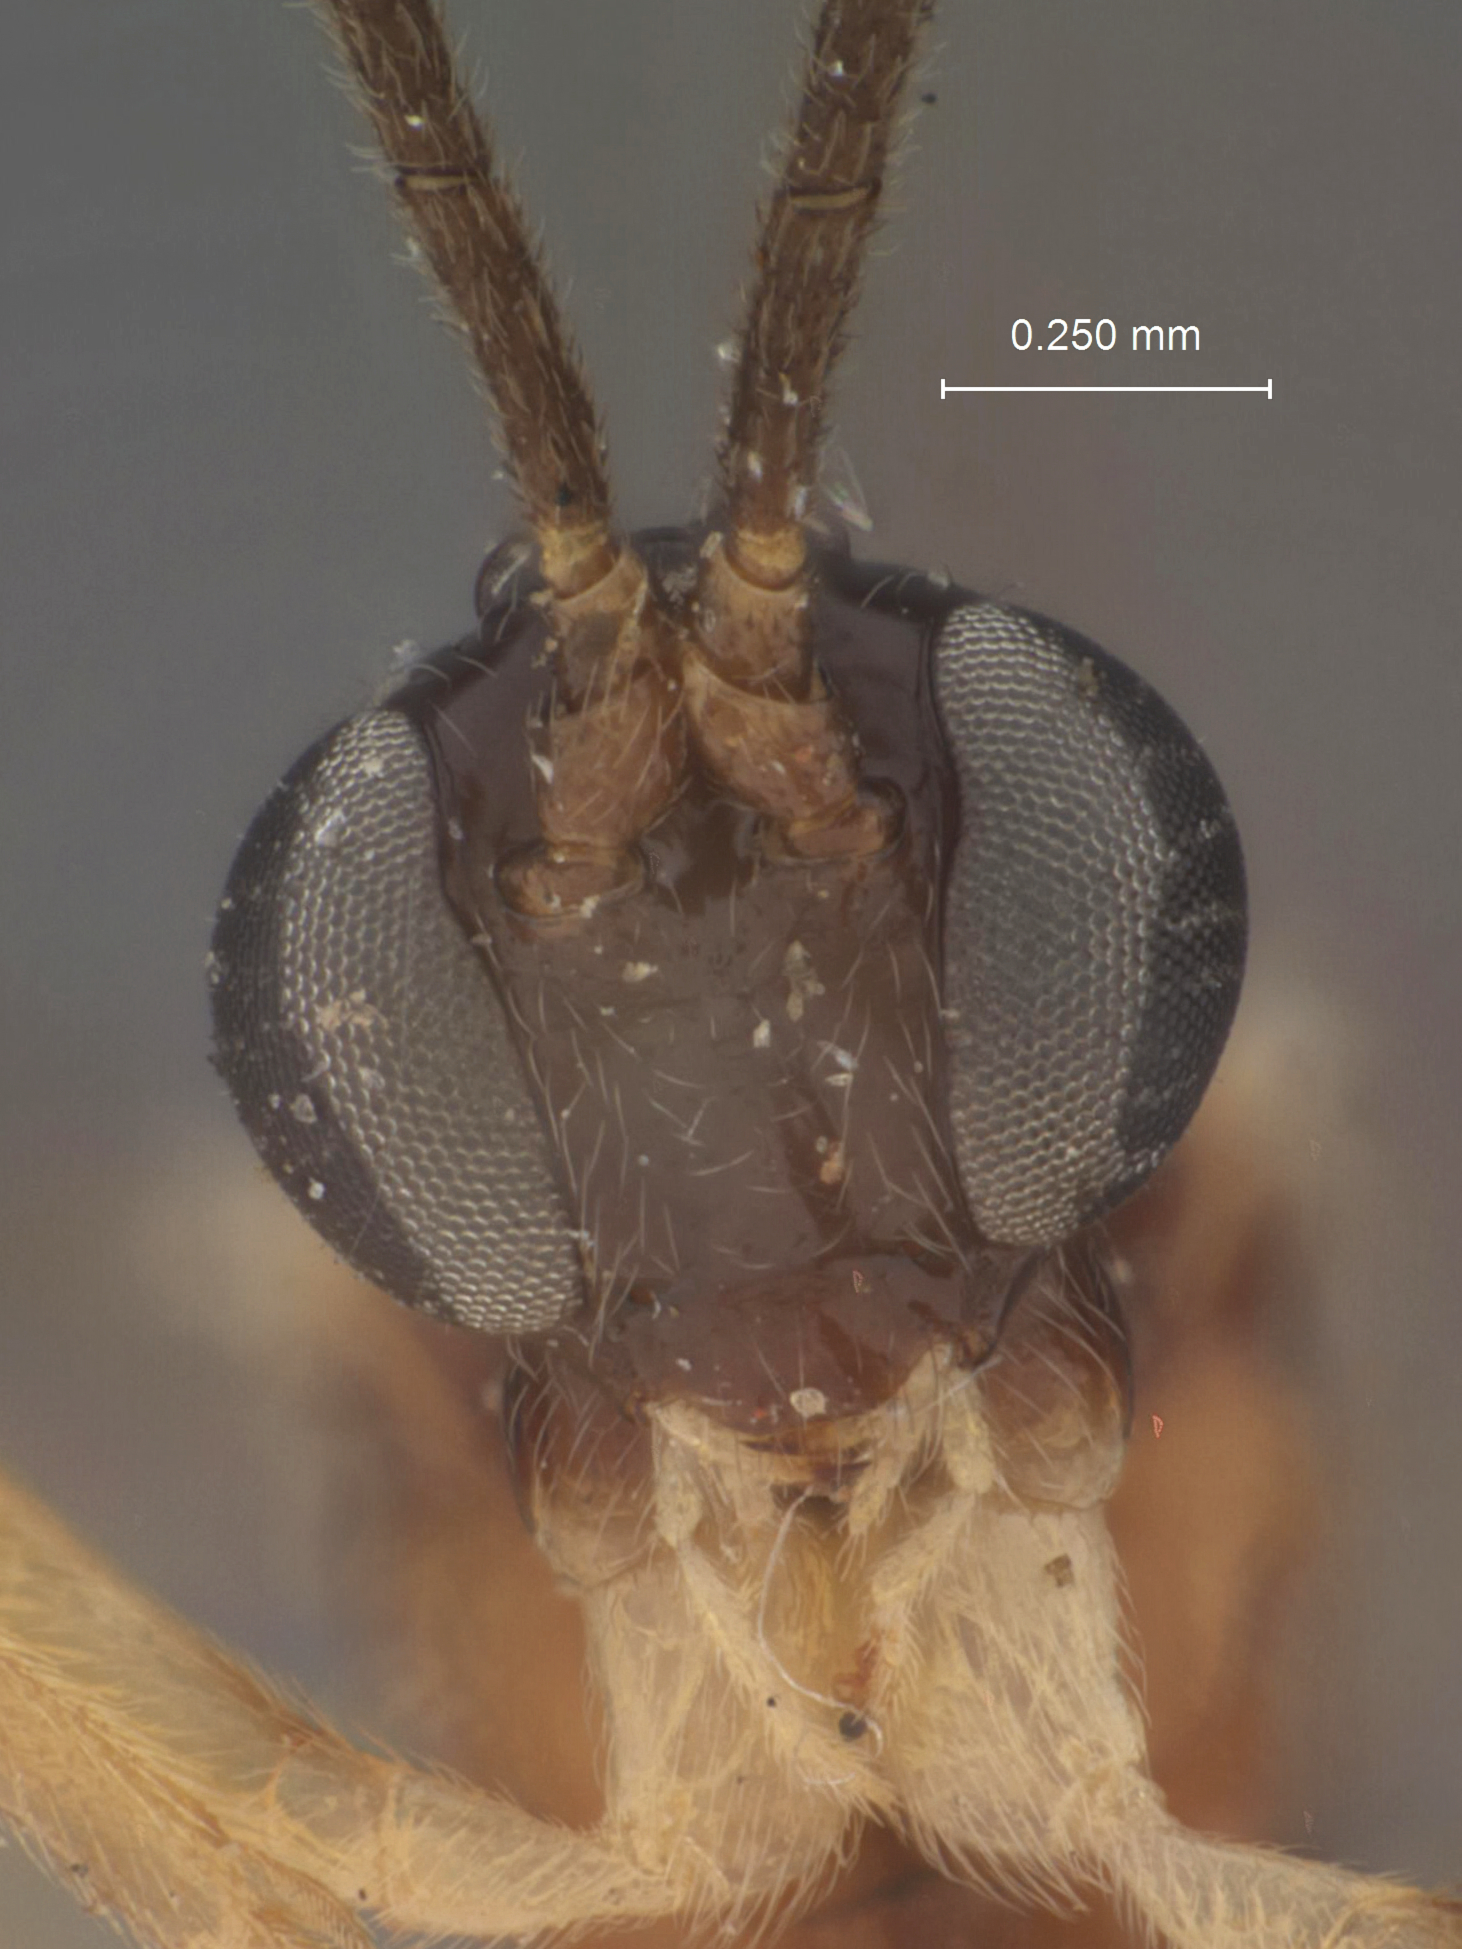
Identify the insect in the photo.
Polysphincta strigis
